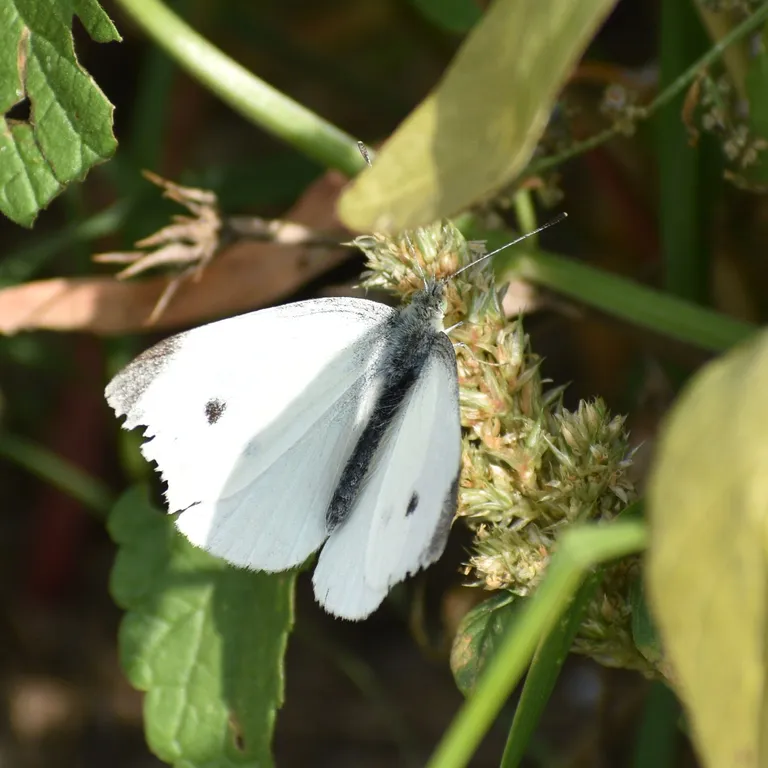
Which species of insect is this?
Pieris rapae
